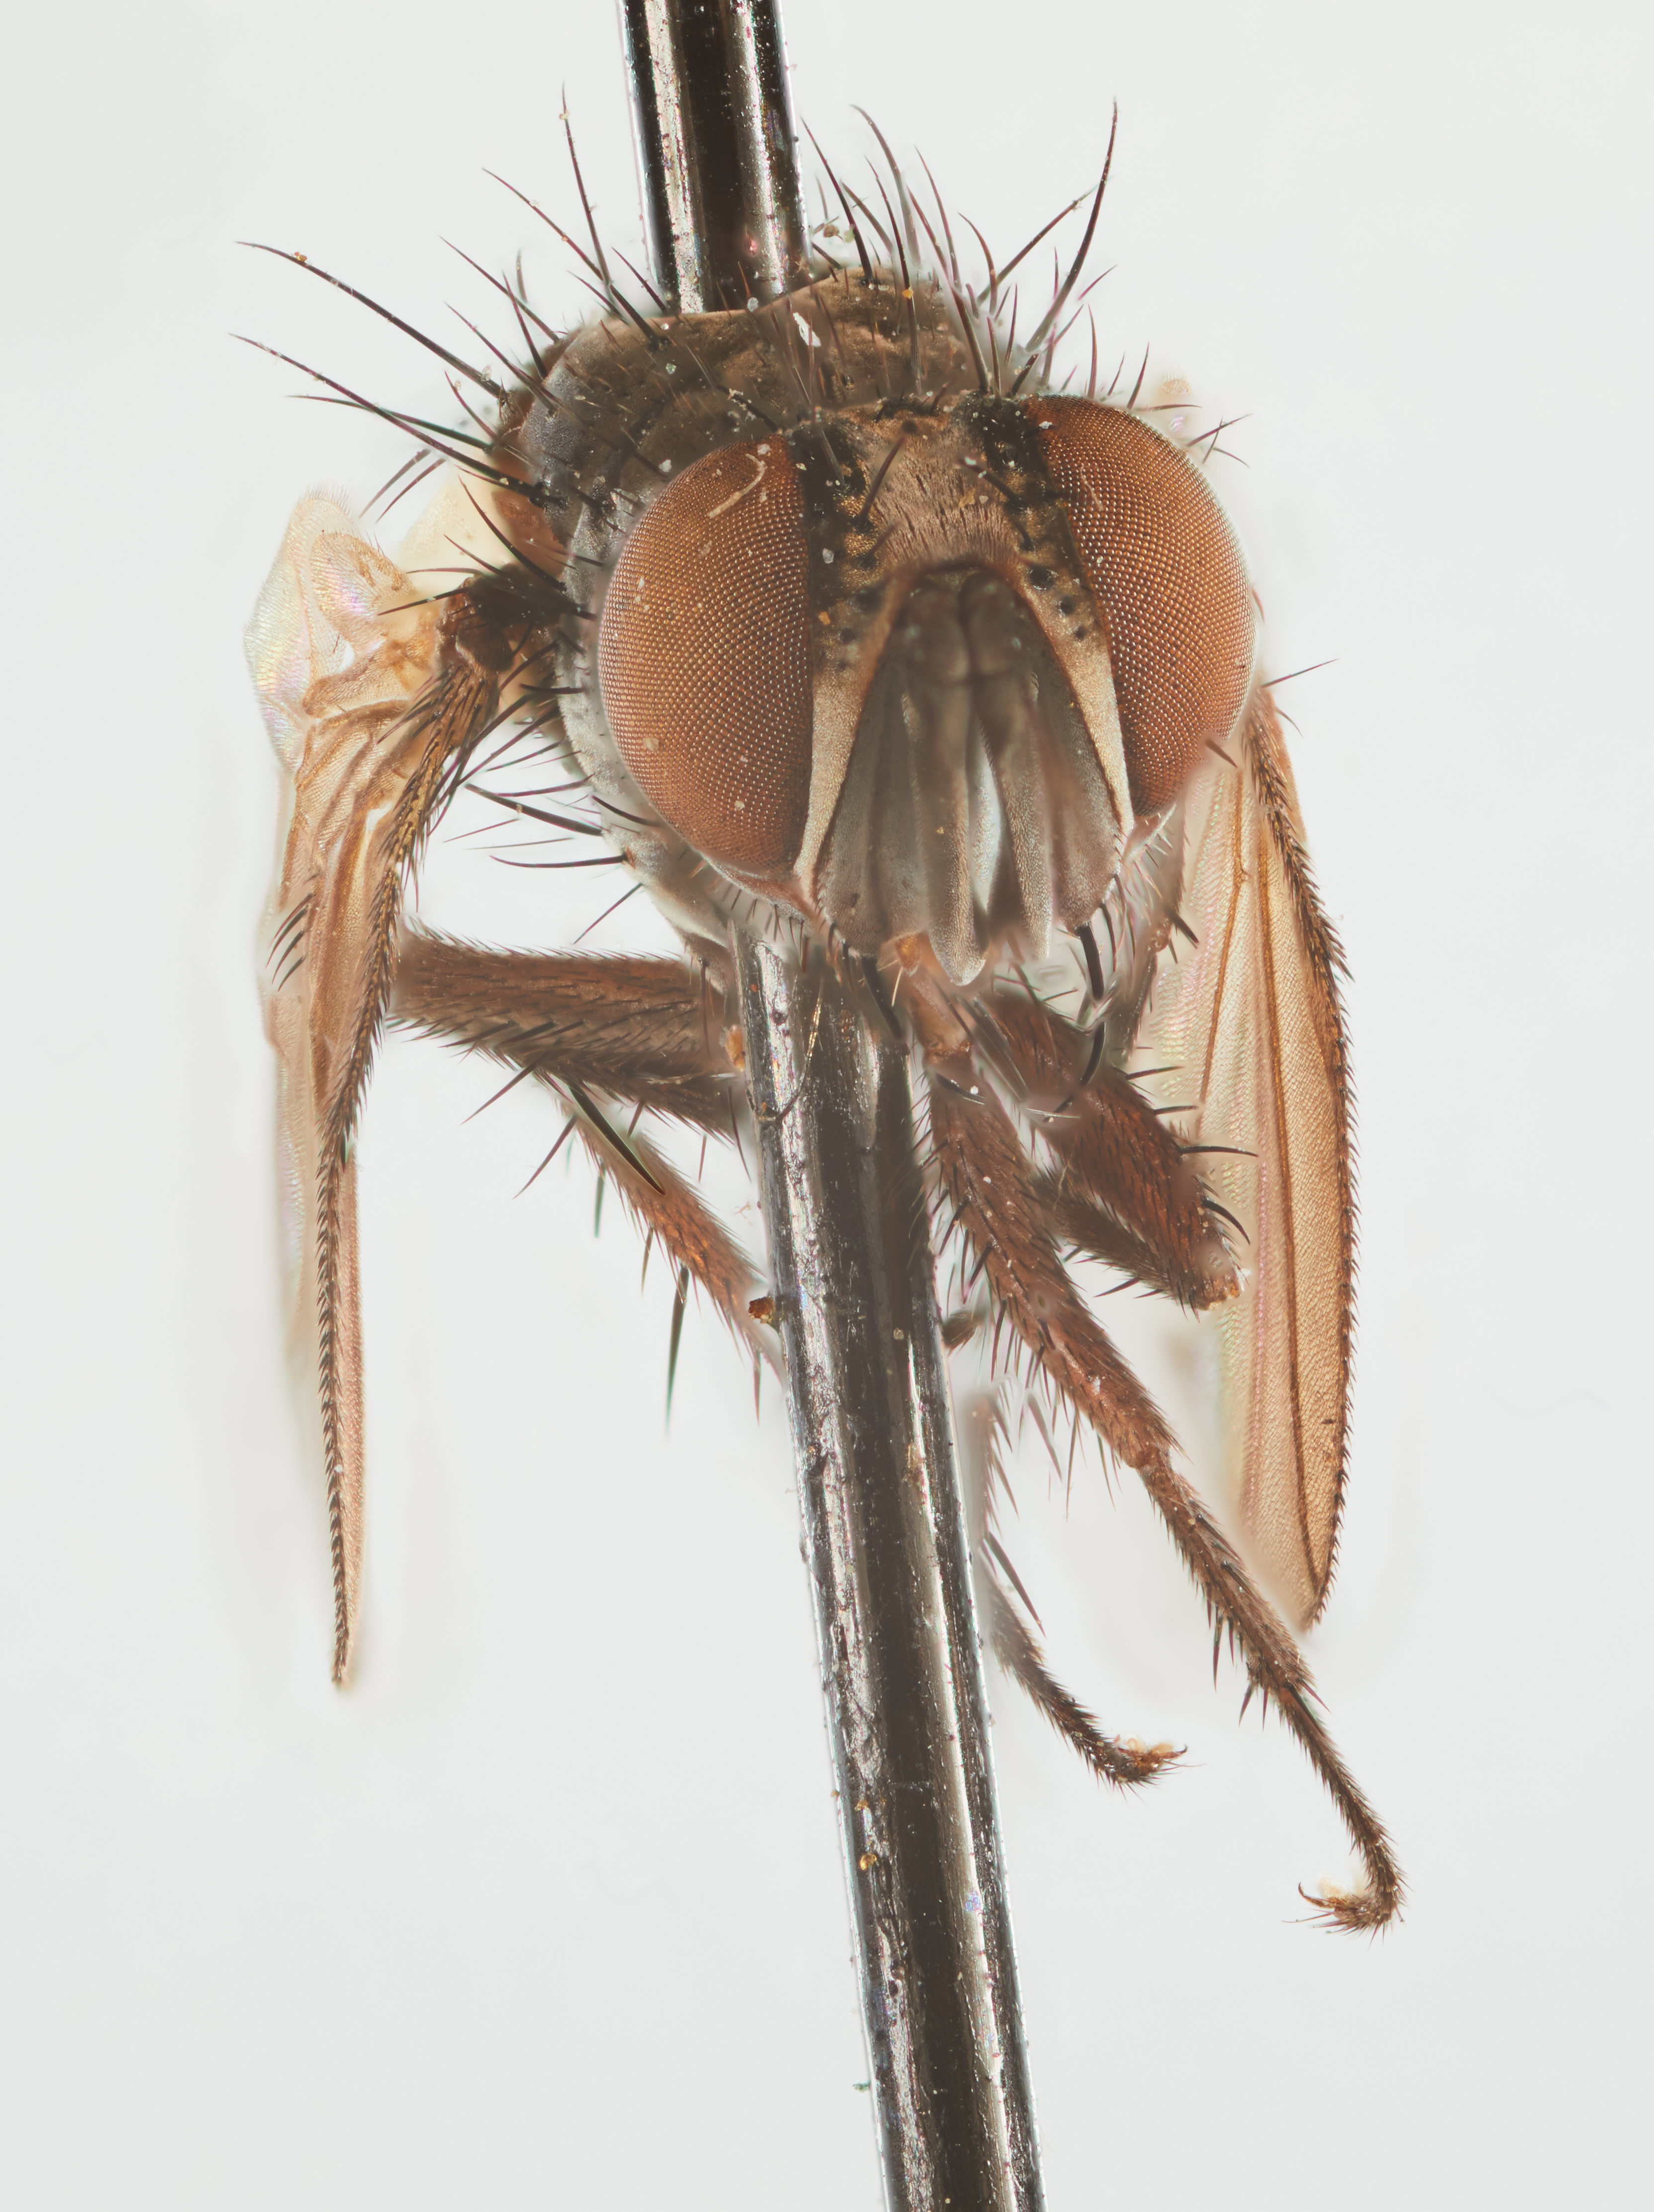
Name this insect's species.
Caenisoma charapense
